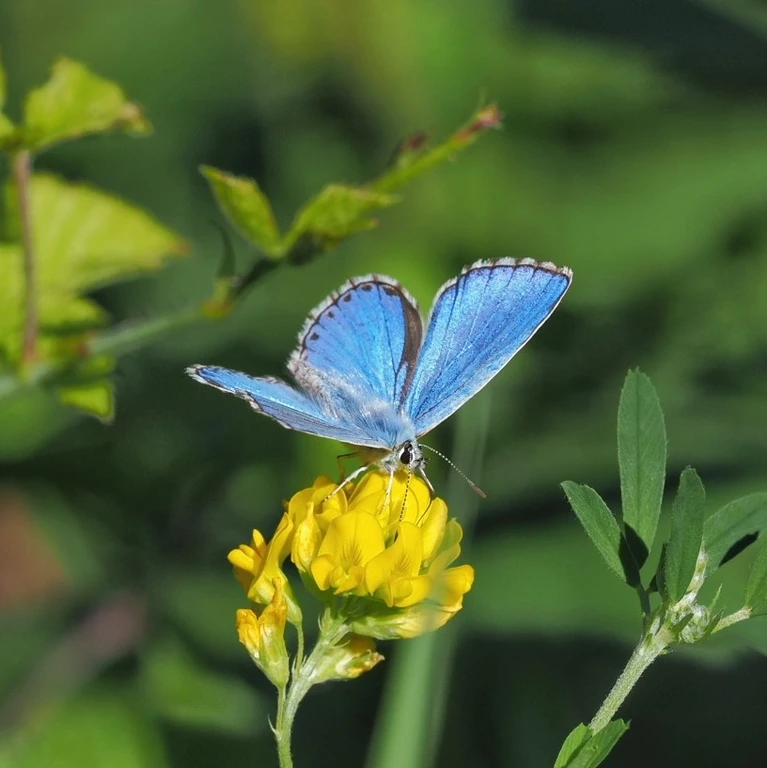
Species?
Lysandra bellargus
